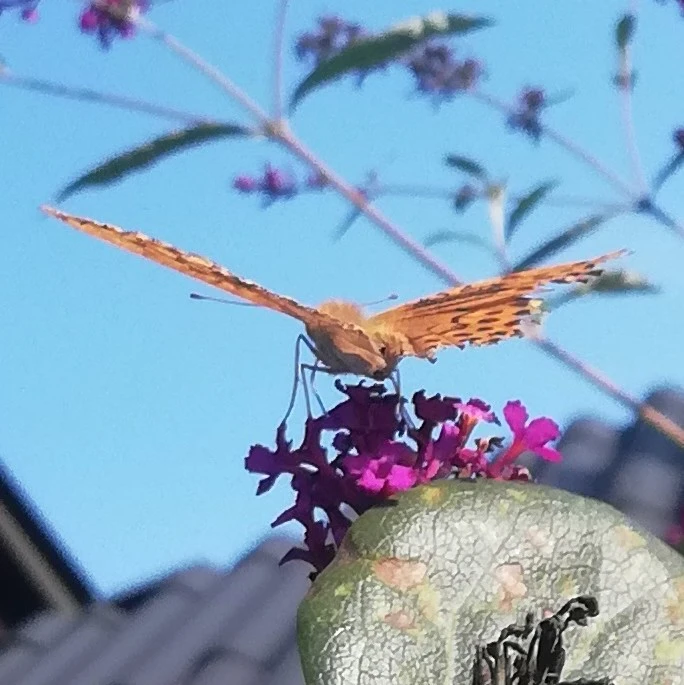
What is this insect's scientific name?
Argynnis paphia
